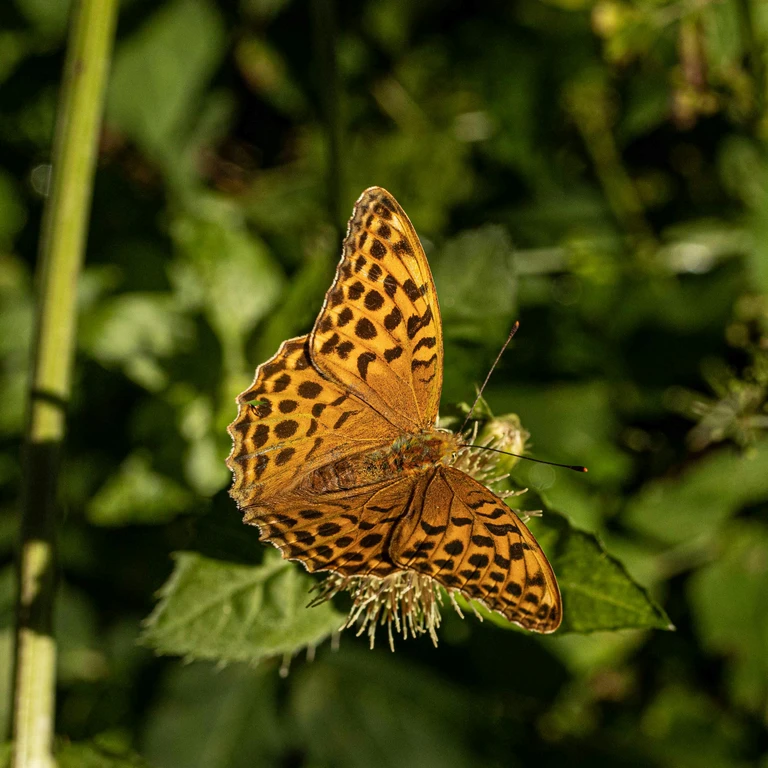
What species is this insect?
Argynnis paphia
